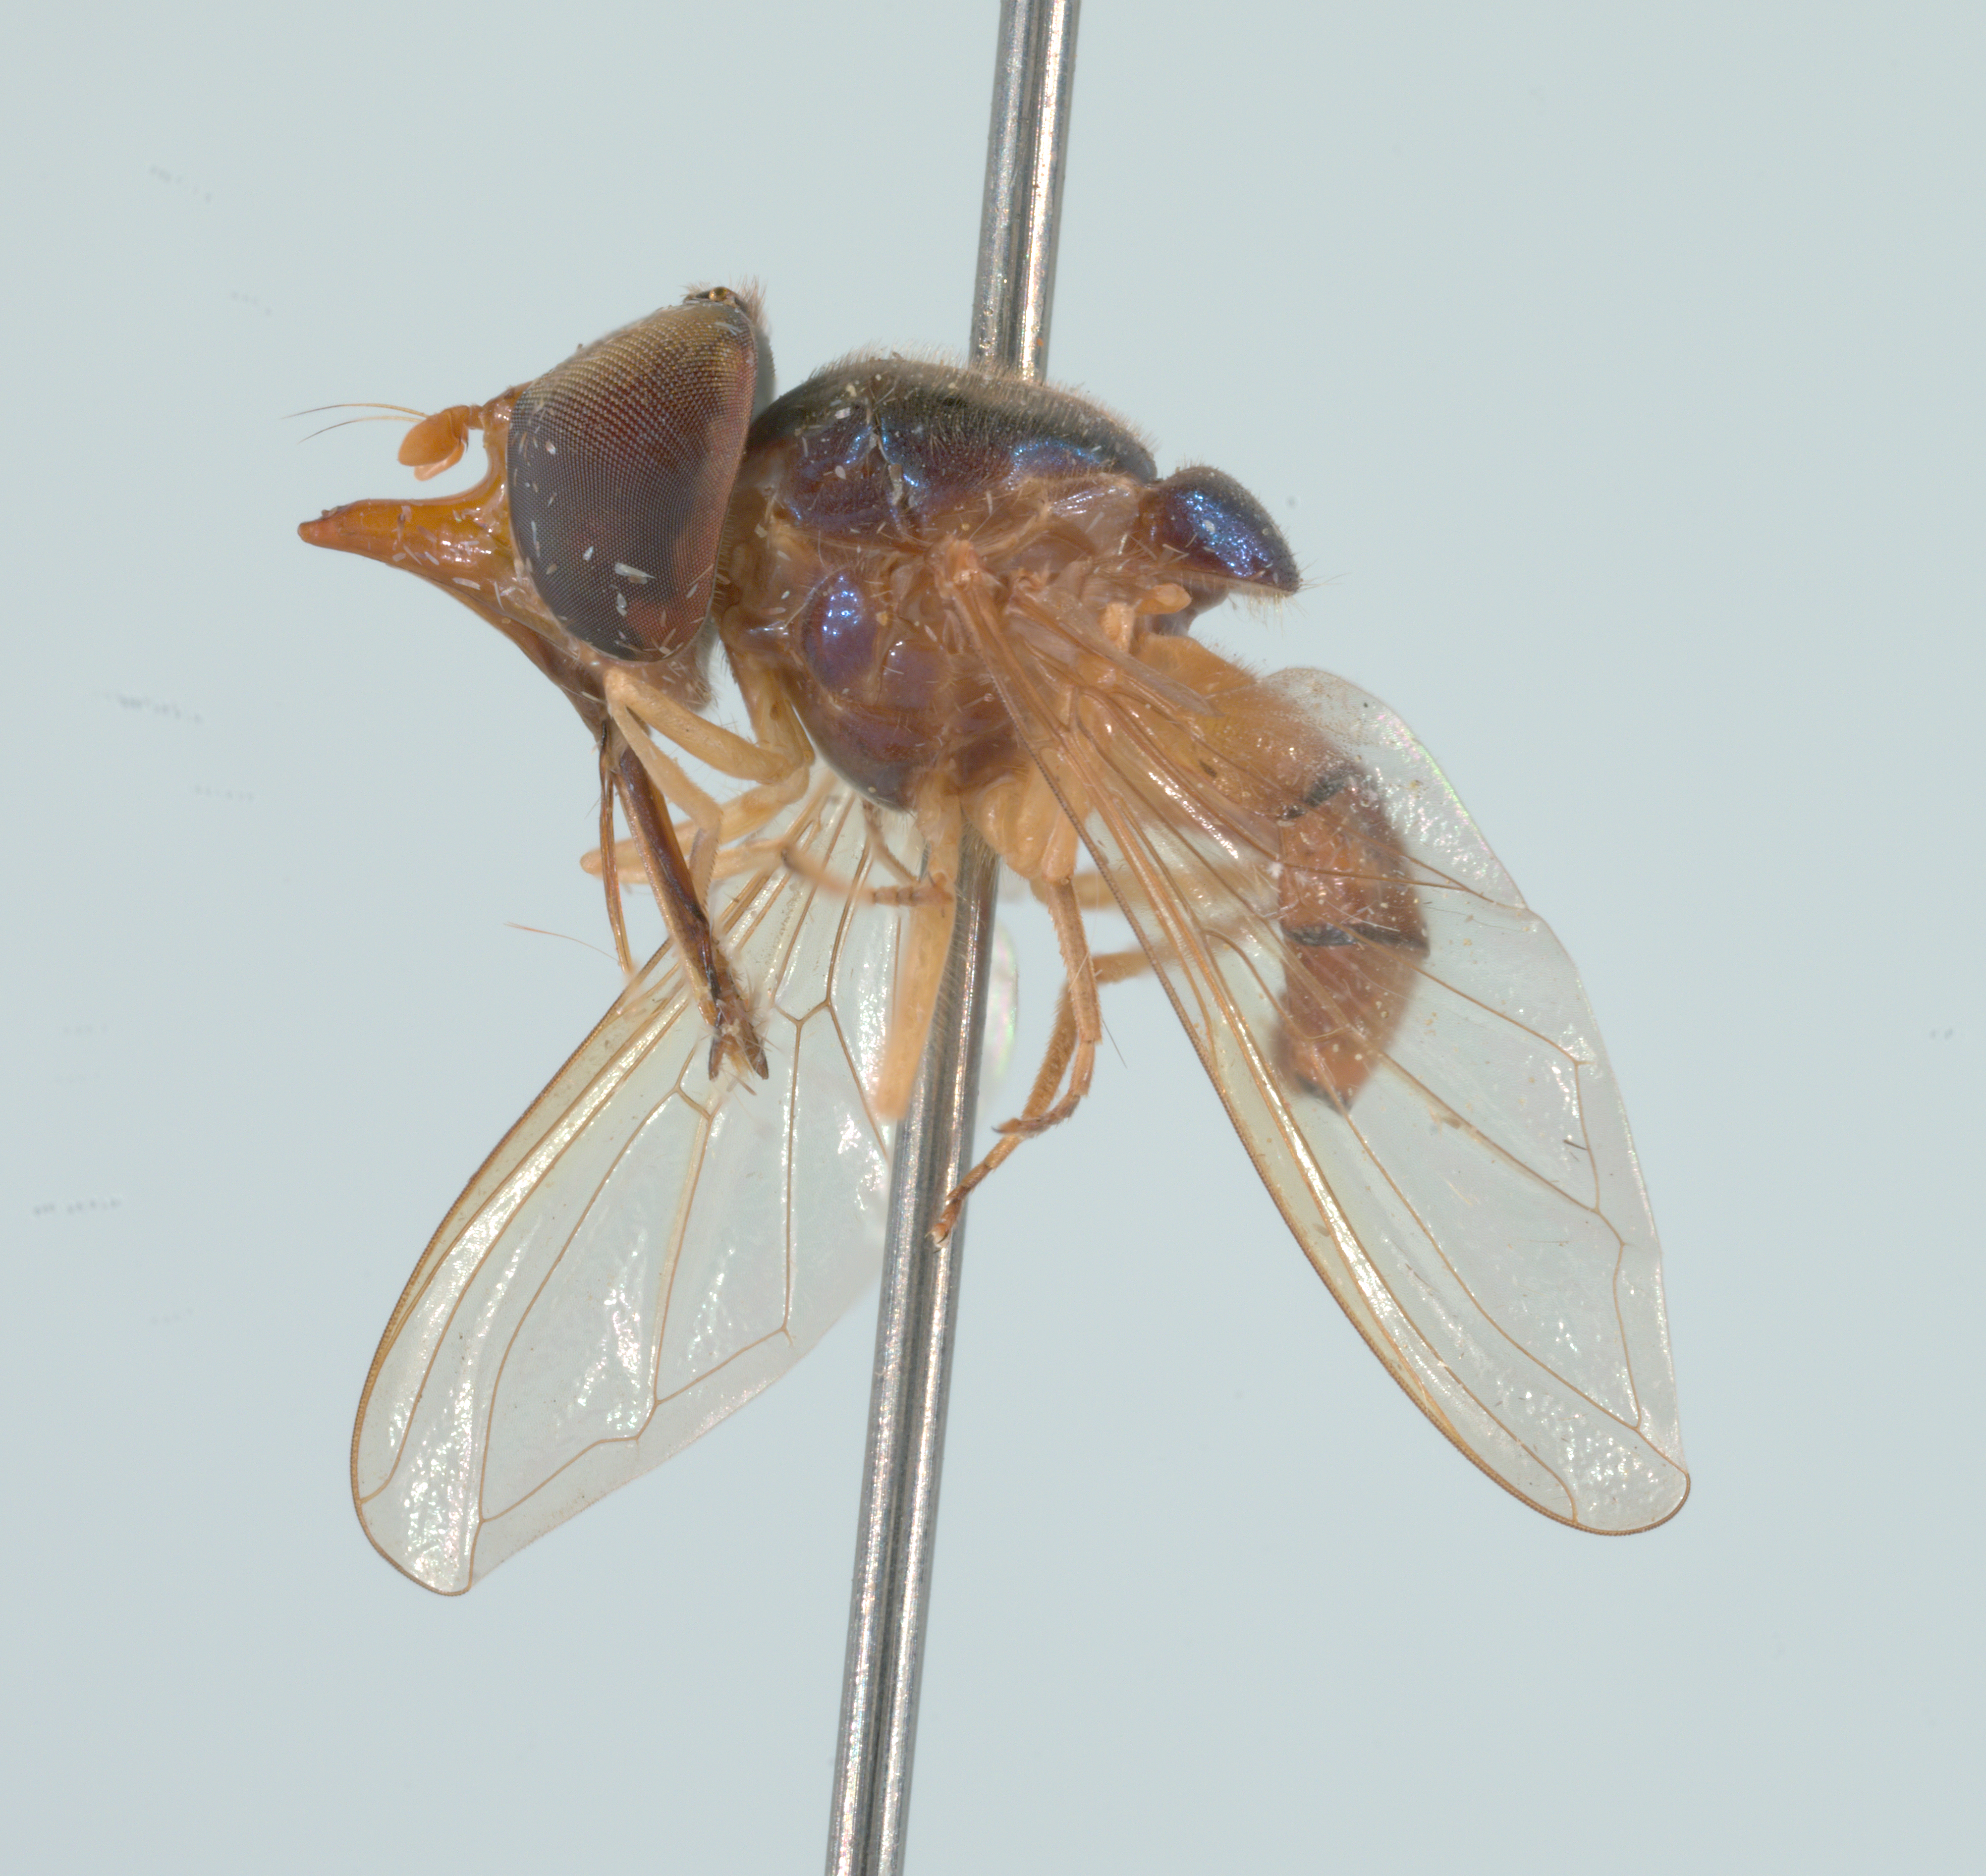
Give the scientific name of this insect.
Rhingia semicaerulea
